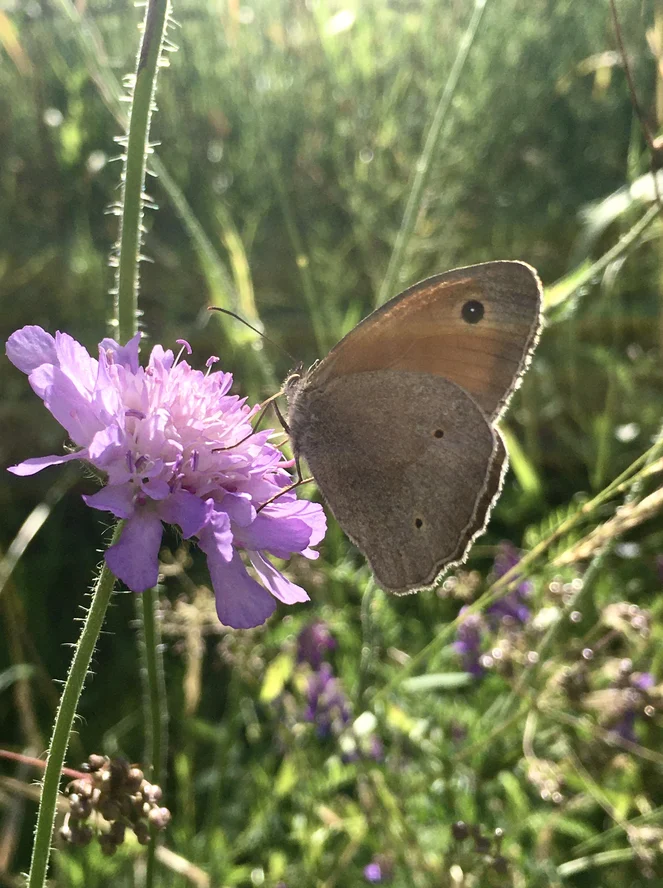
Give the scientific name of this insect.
Maniola jurtina
